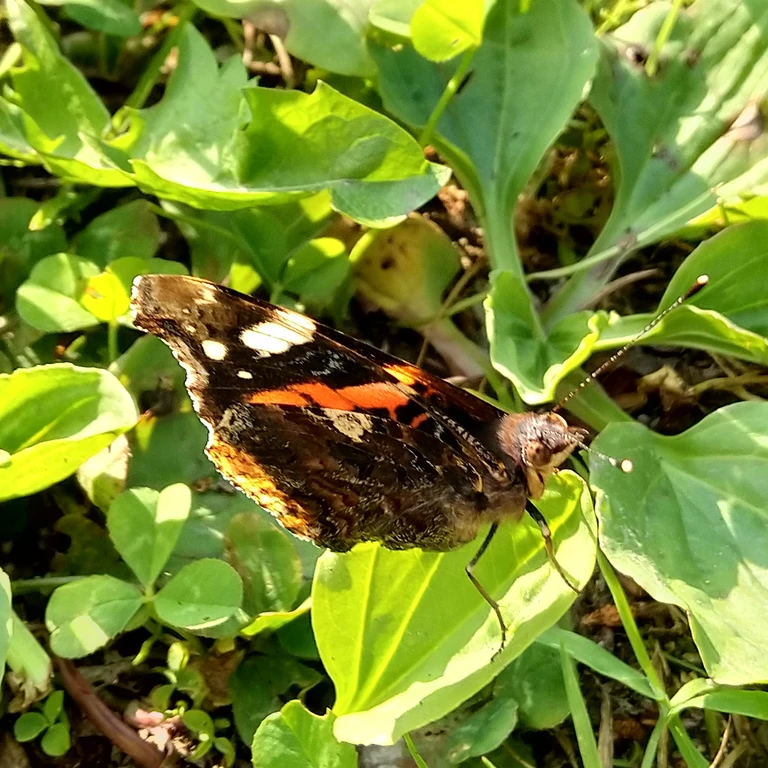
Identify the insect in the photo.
Vanessa atalanta
